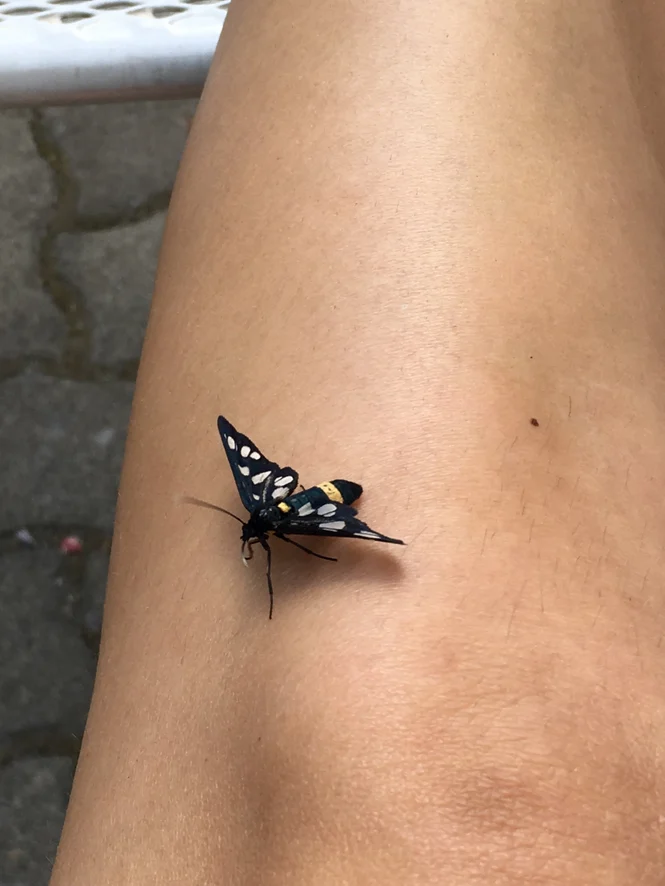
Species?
Amata phegea
